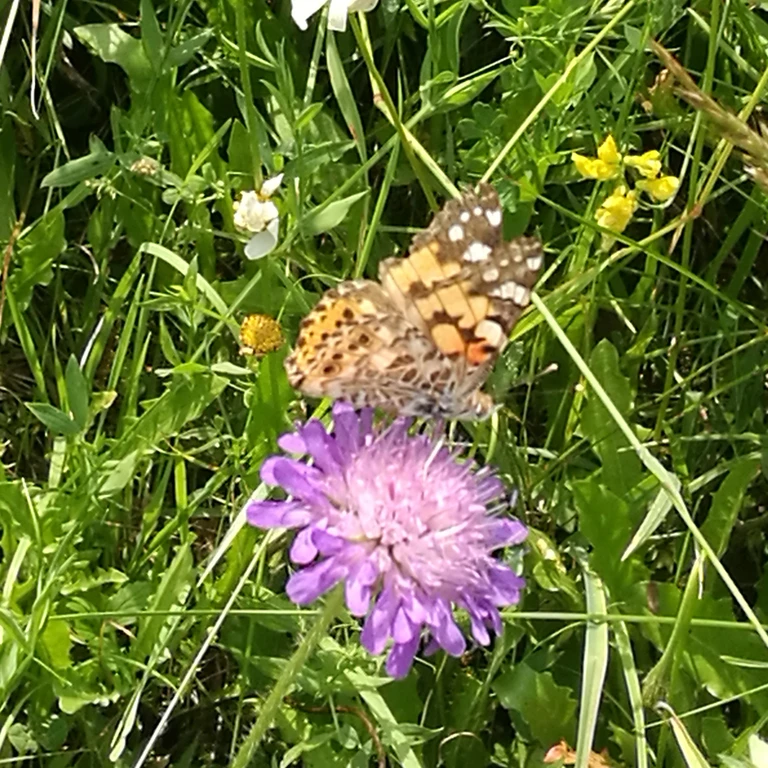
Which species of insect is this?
Vanessa cardui
